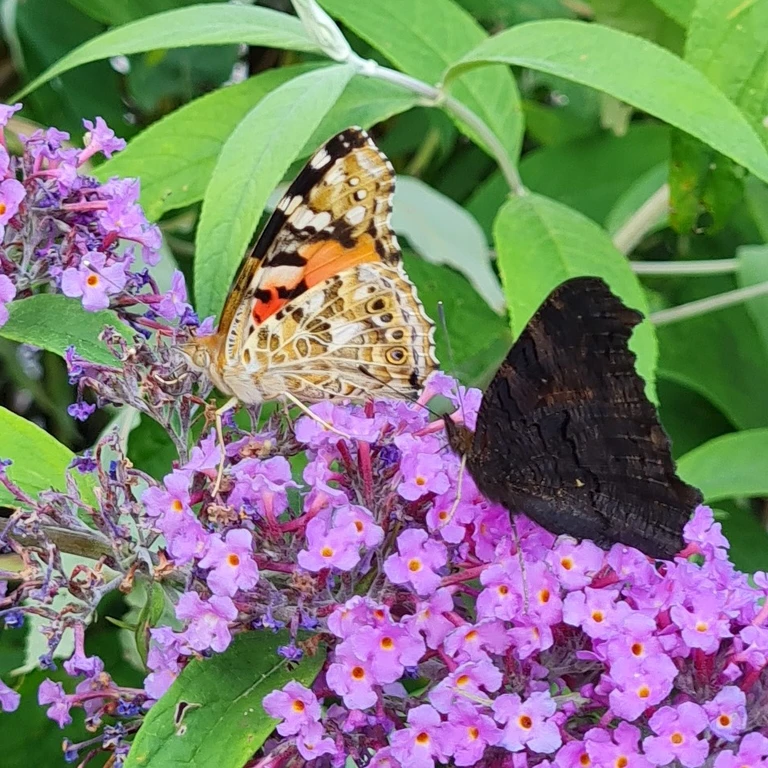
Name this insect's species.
Aglais io
